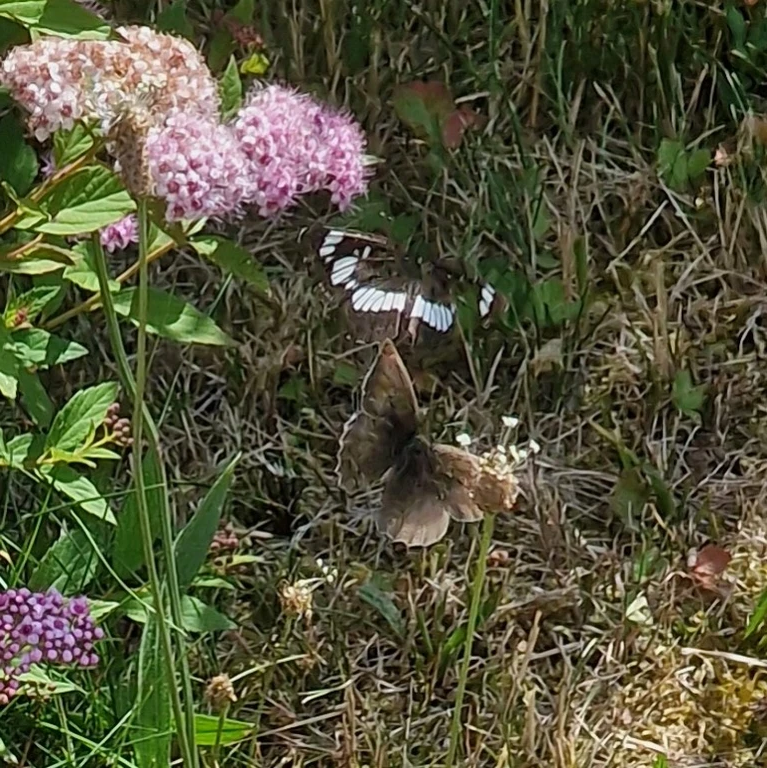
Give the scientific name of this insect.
Neptis rivularis
